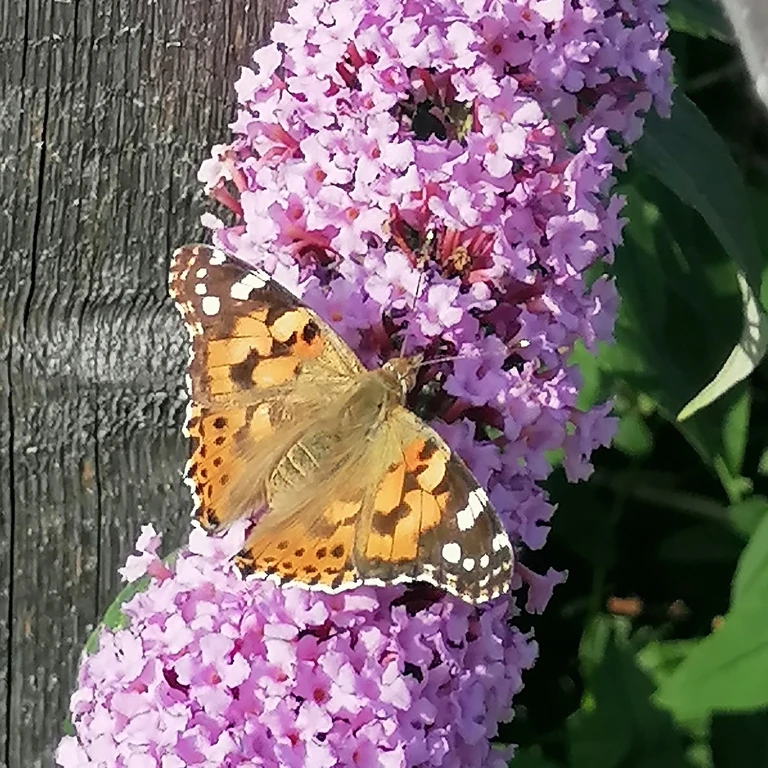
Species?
Vanessa cardui
